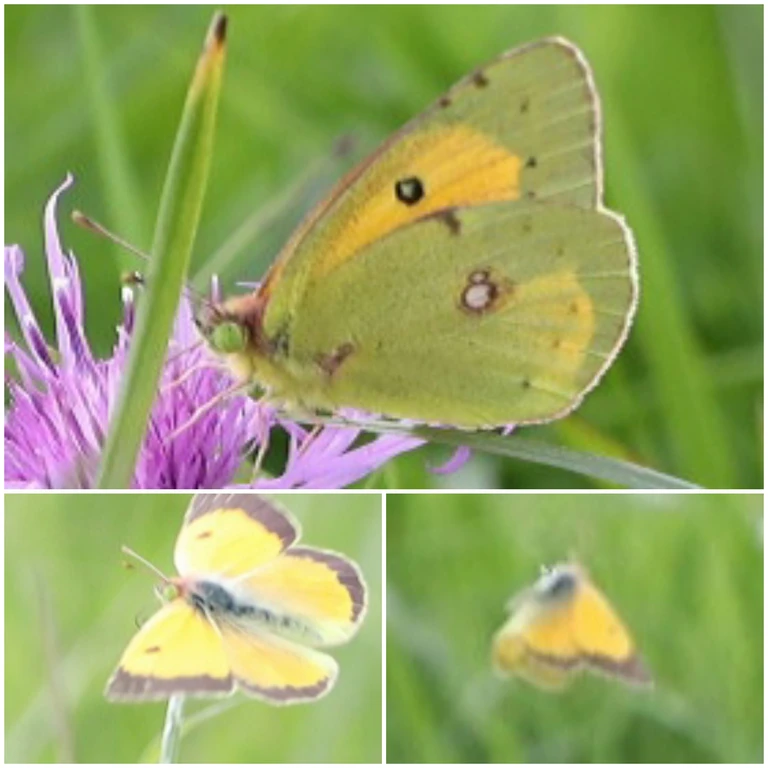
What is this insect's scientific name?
Colias croceus
